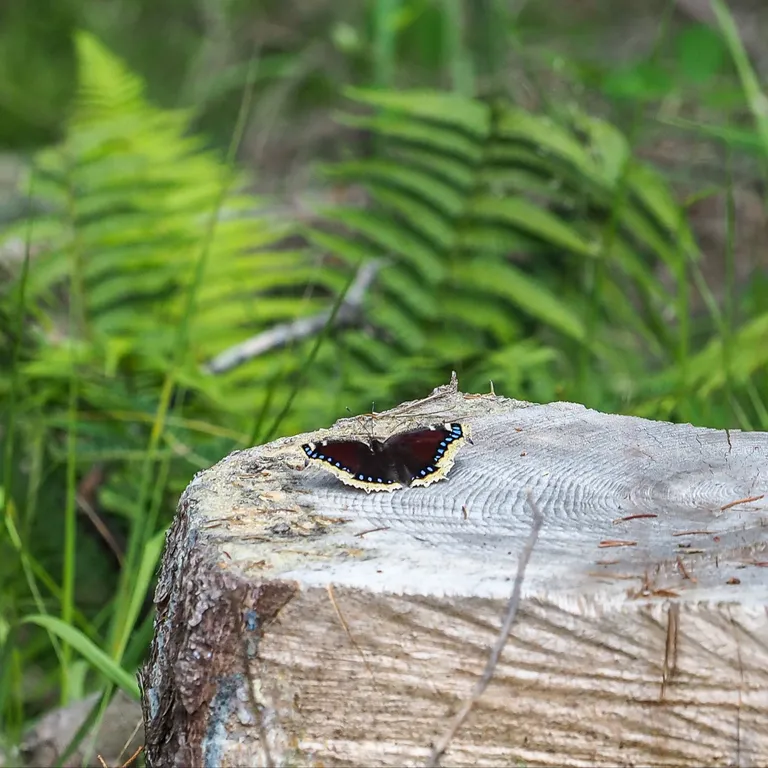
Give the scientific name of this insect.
Nymphalis antiopa
